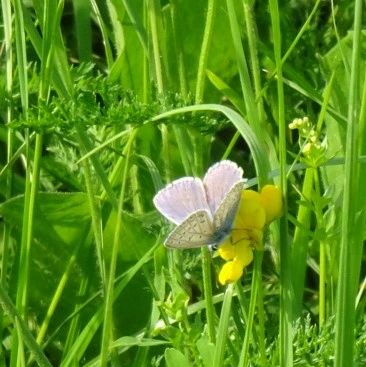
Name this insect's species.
Polyommatus icarus
